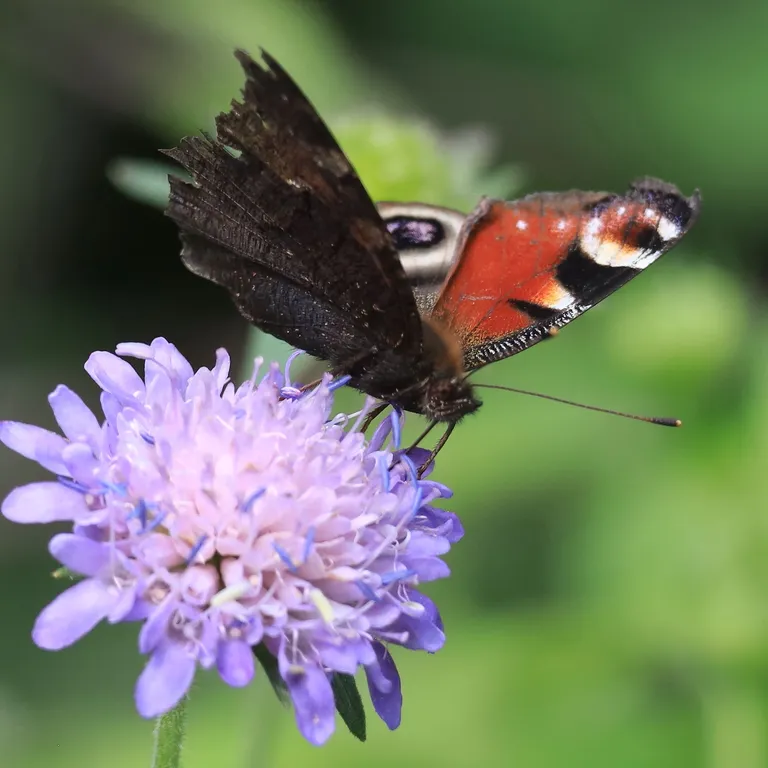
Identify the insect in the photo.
Aglais io
